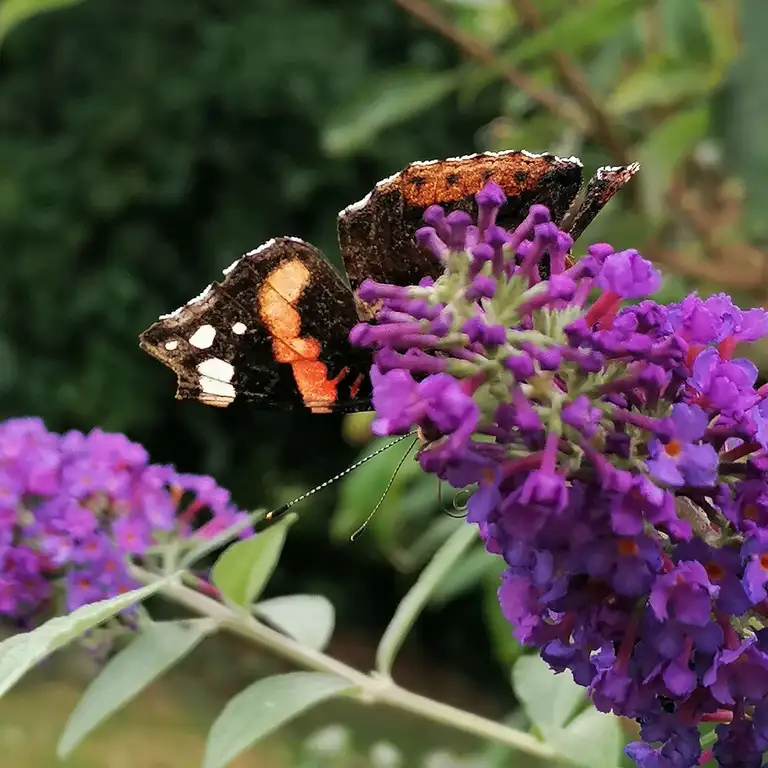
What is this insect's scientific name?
Vanessa atalanta
